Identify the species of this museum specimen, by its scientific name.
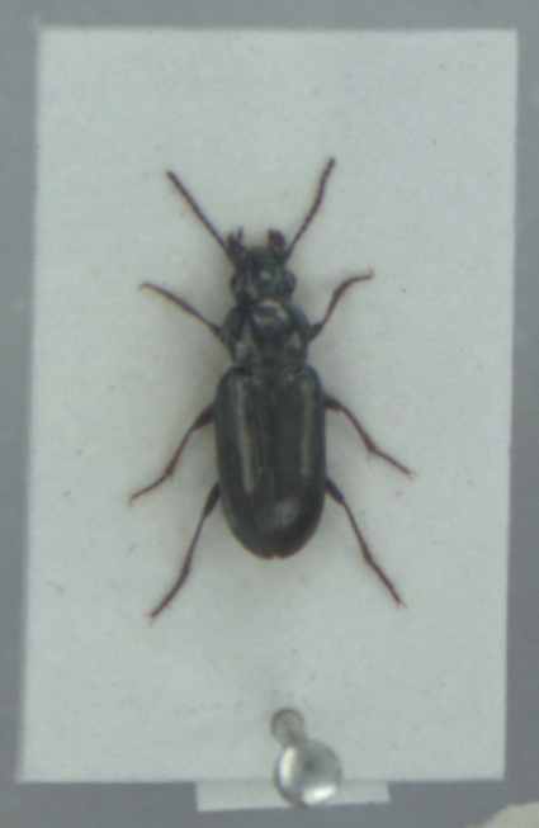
Pogonus littoralis
